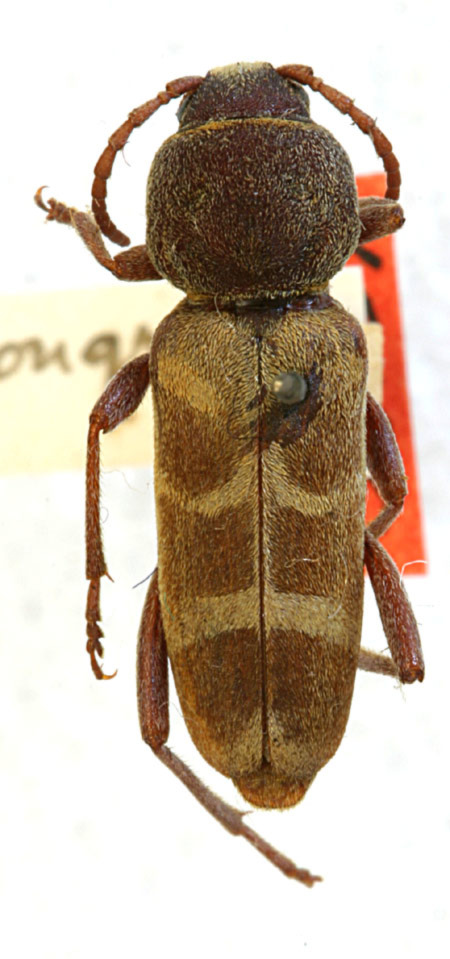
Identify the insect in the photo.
Xylotrechus insignis (also Xylotrechus incongruens)
